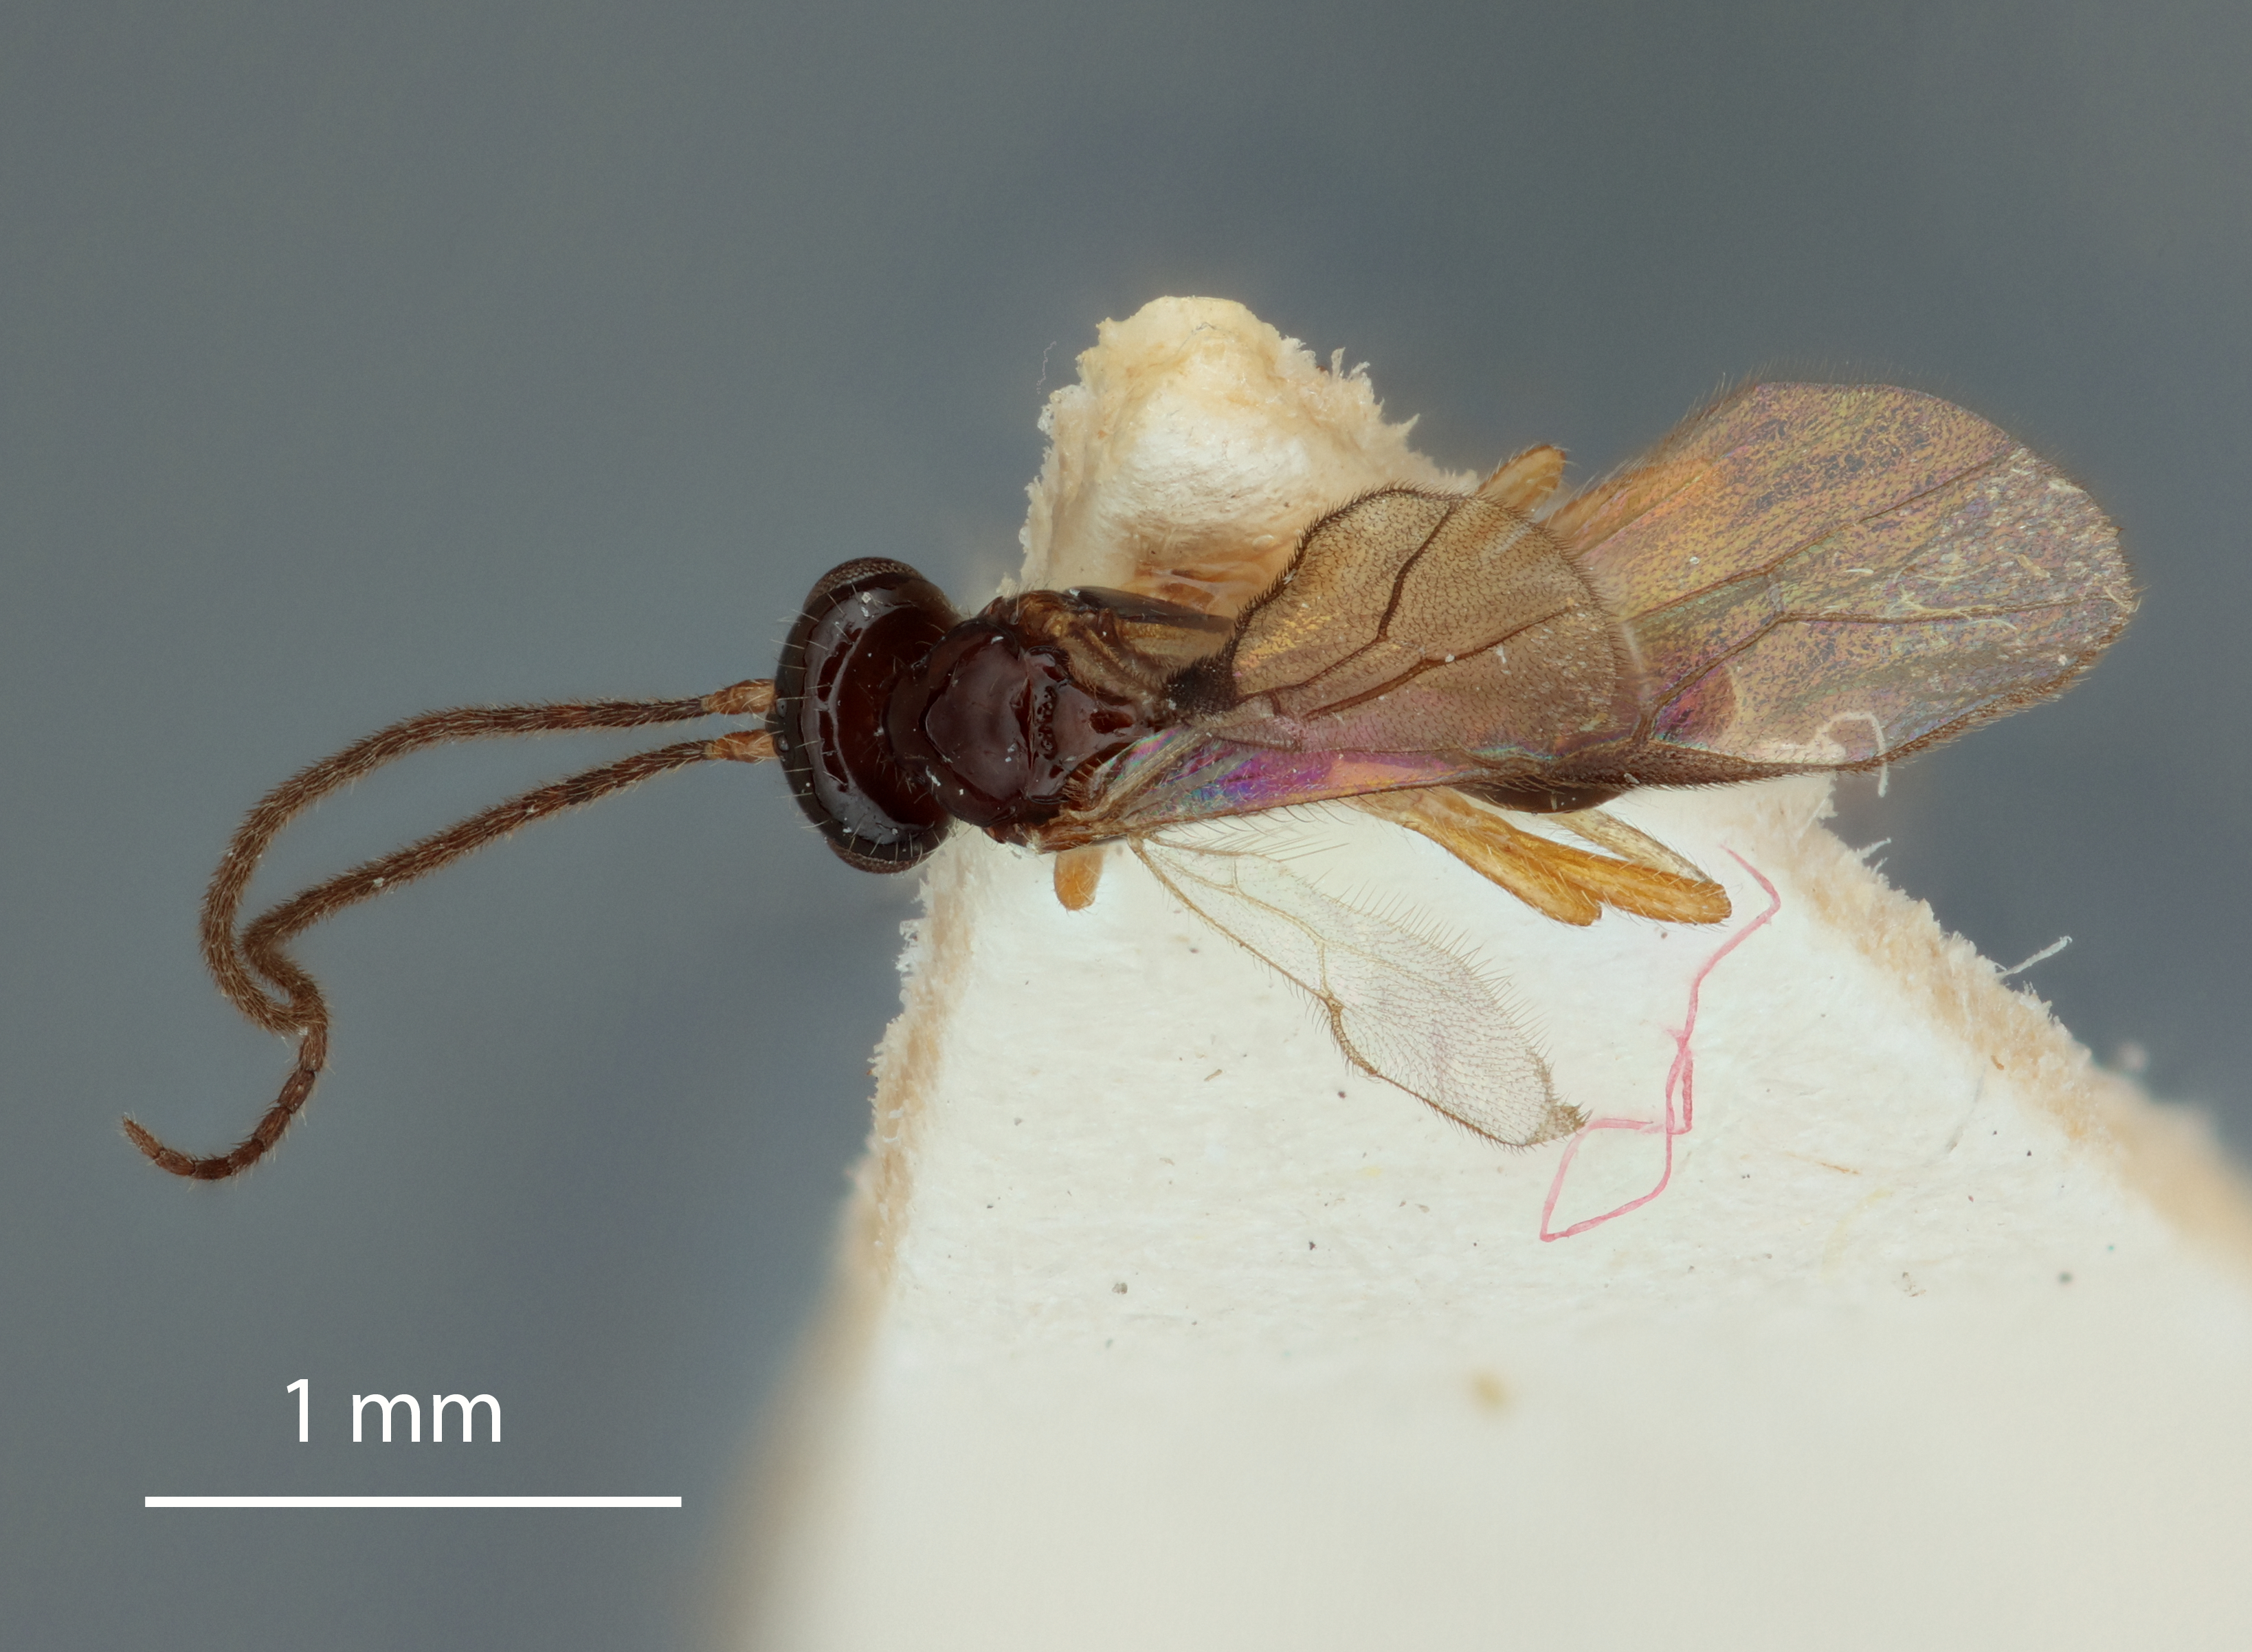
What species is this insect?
Opius angustisulcus
